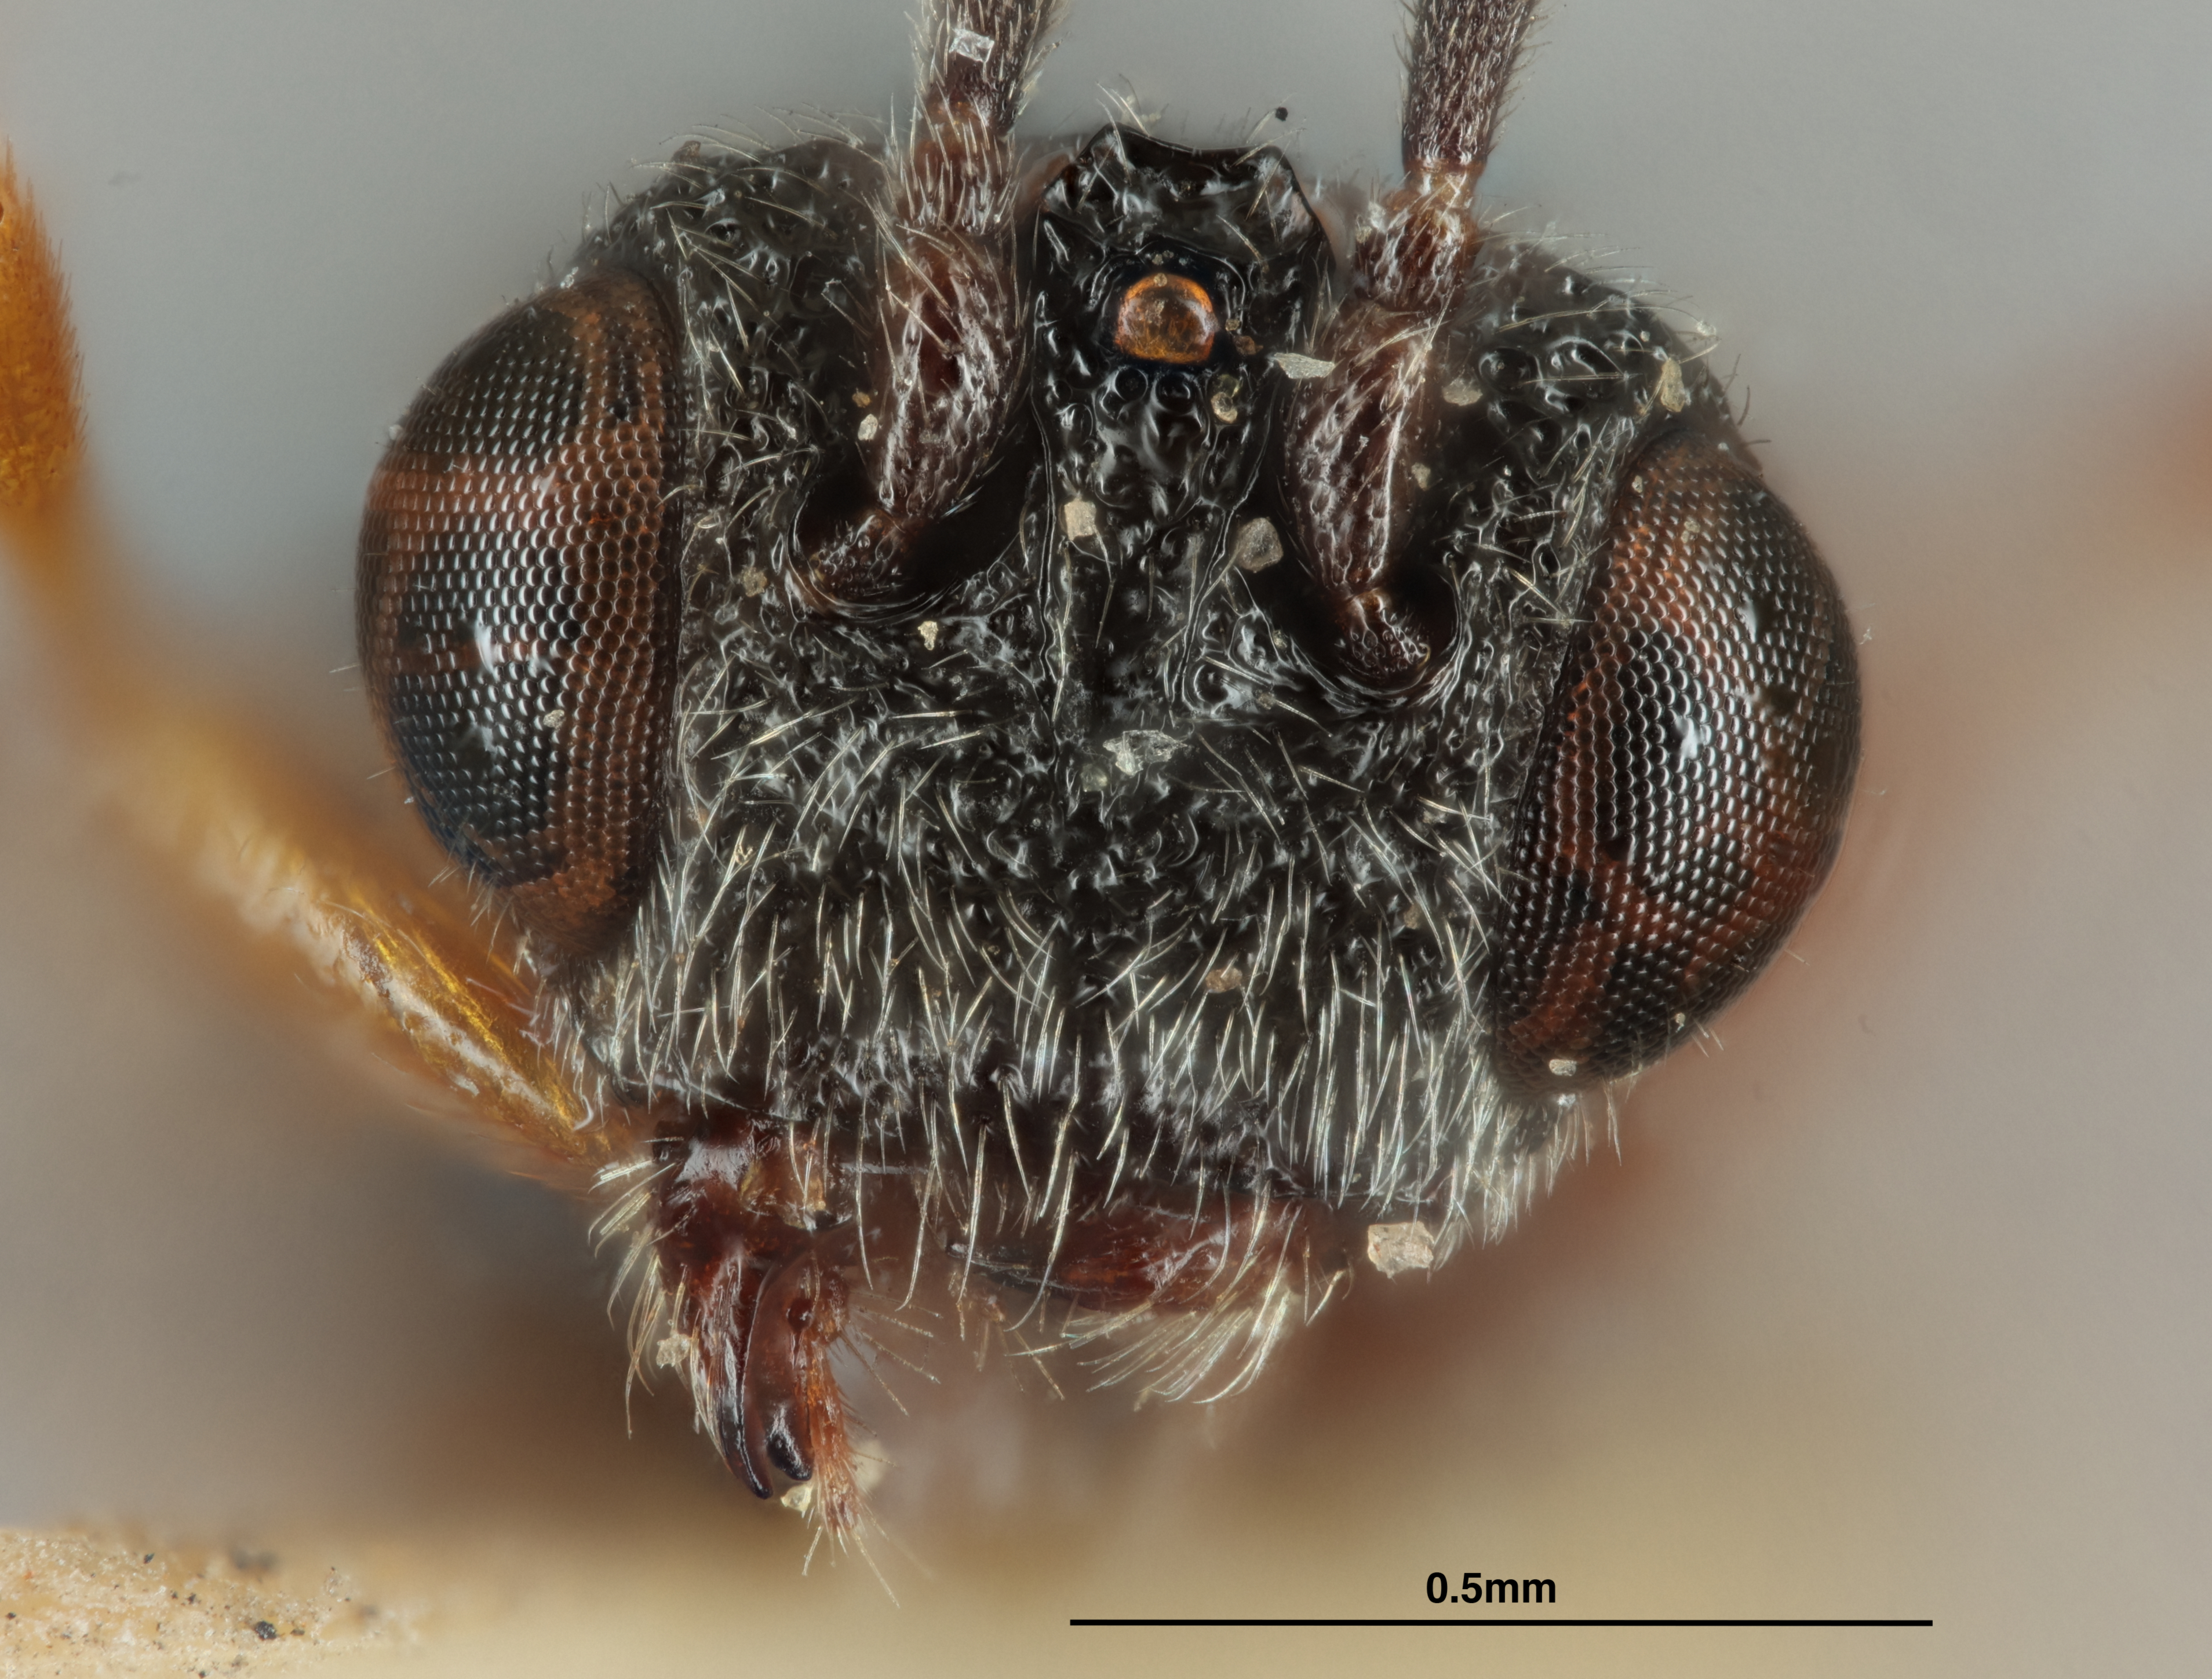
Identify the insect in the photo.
Urosigalphus paraguayensis
